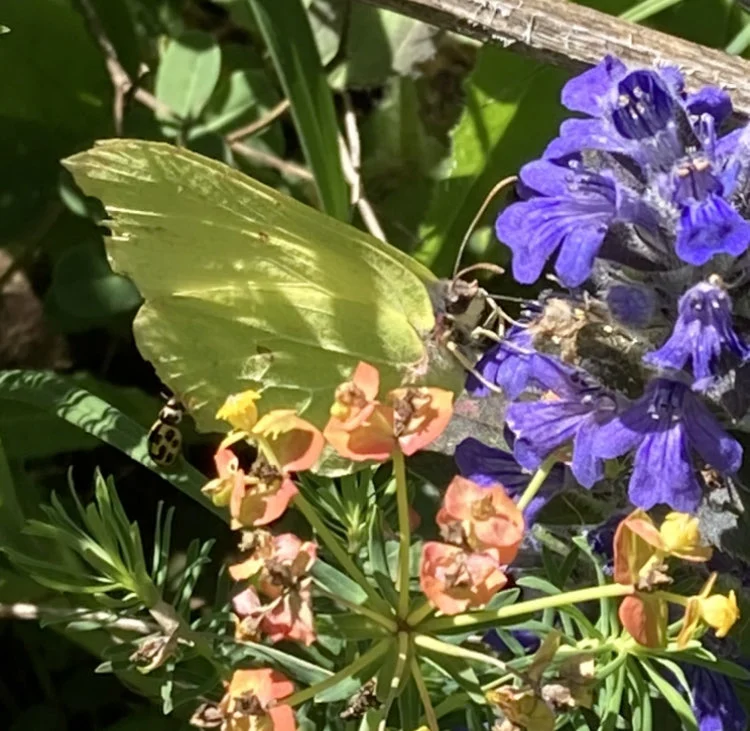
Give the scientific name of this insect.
Gonepteryx rhamni
